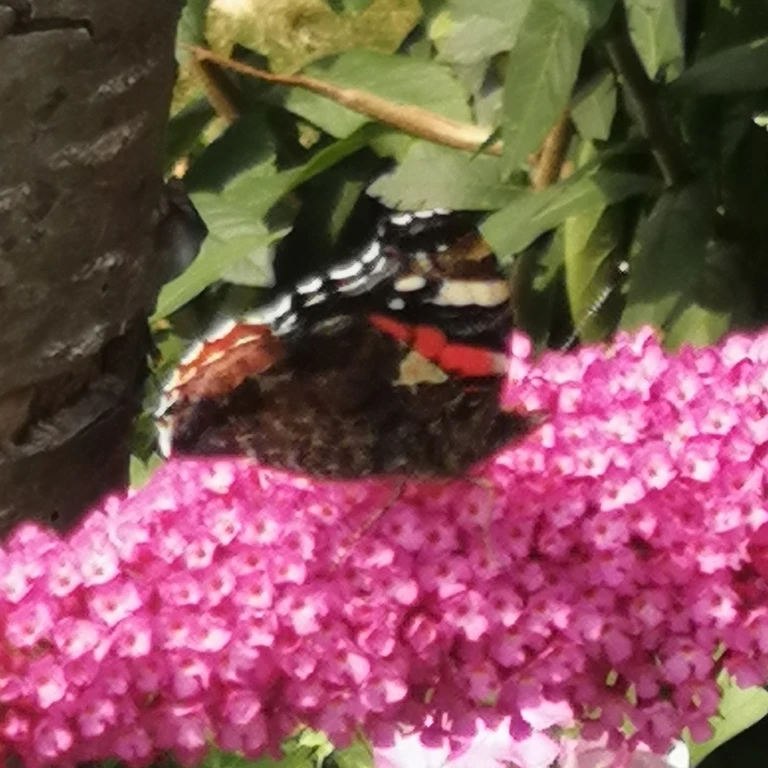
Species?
Vanessa atalanta
